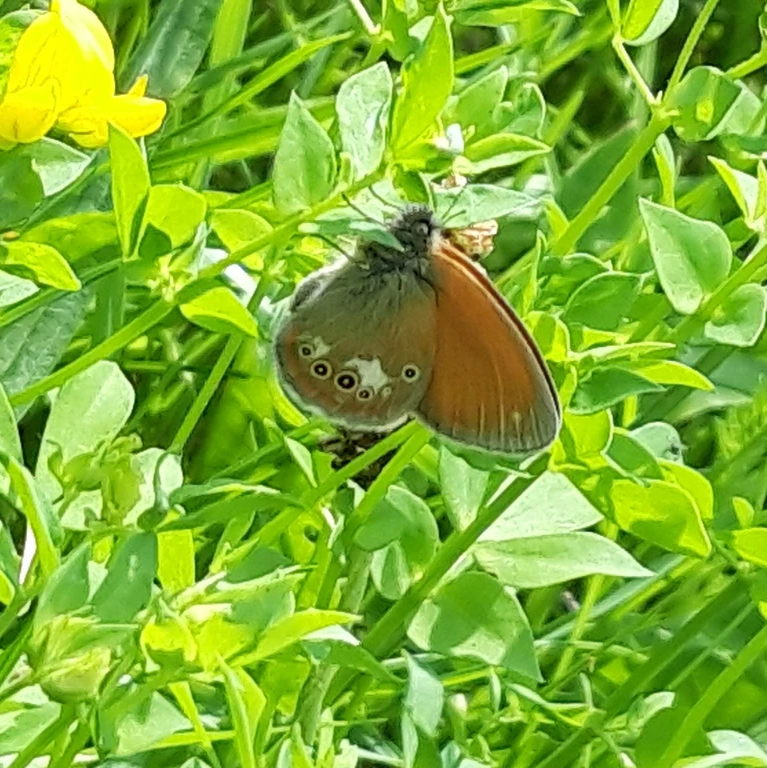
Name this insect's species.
Coenonympha glycerion (also Coenonympha iphis)
